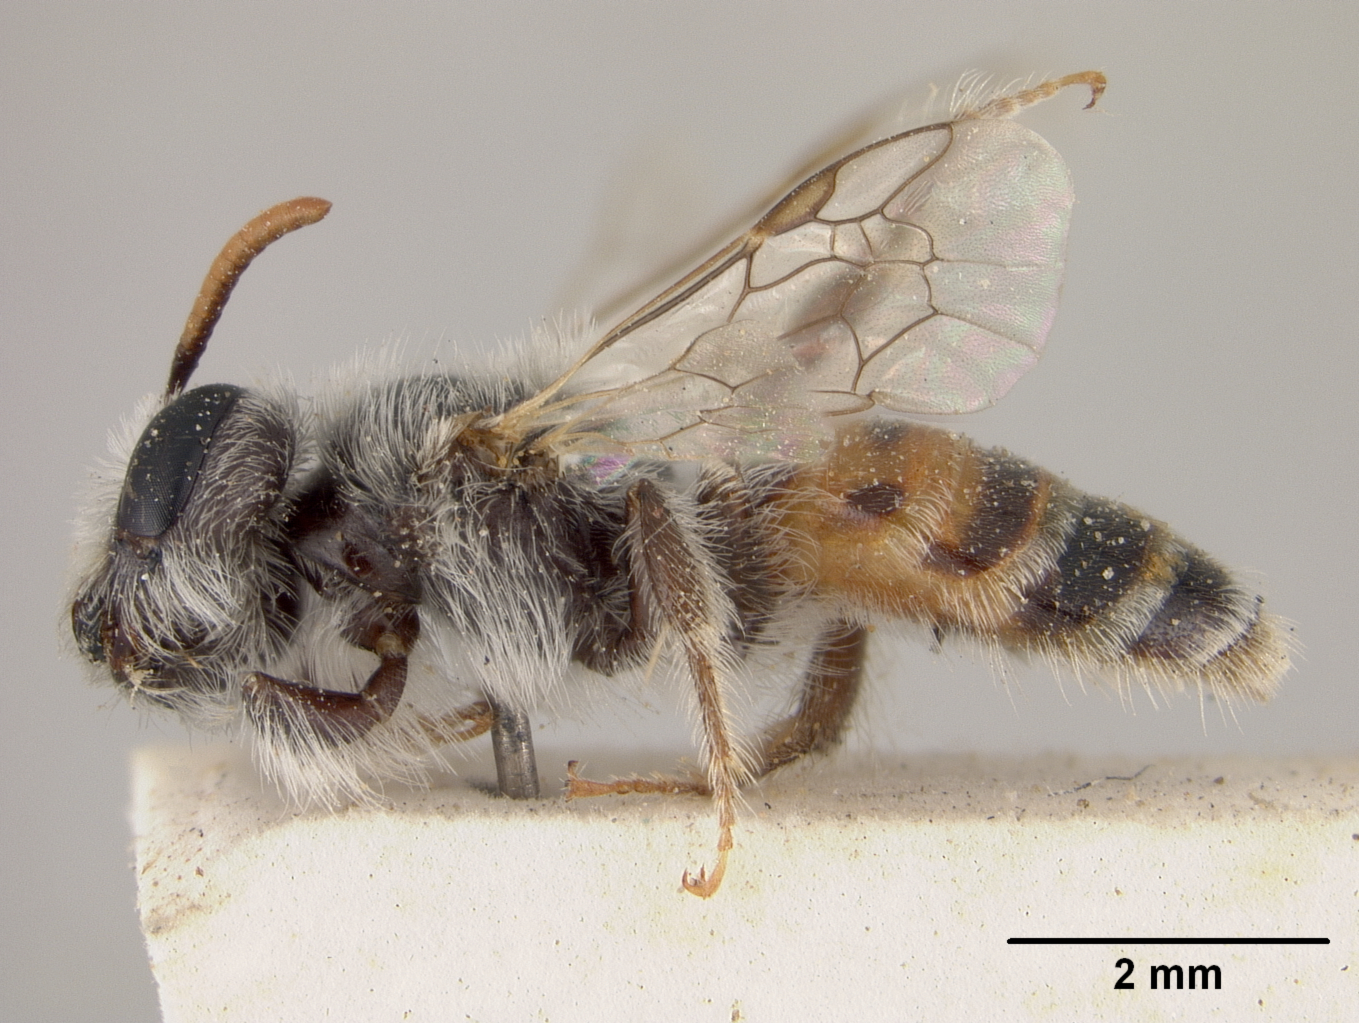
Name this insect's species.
Andrena comberiana
